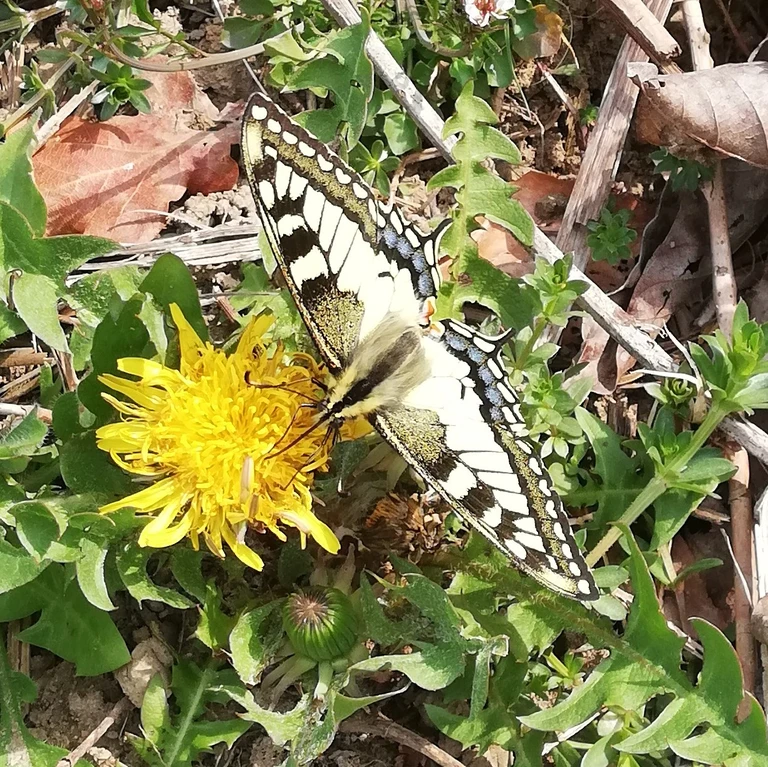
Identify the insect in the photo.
Papilio machaon
